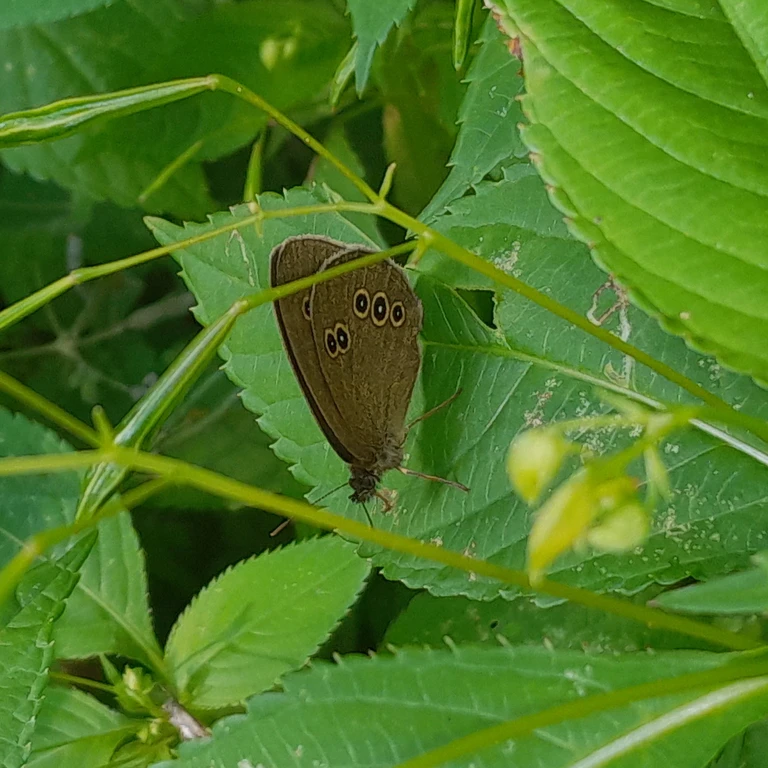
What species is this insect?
Aphantopus hyperantus
